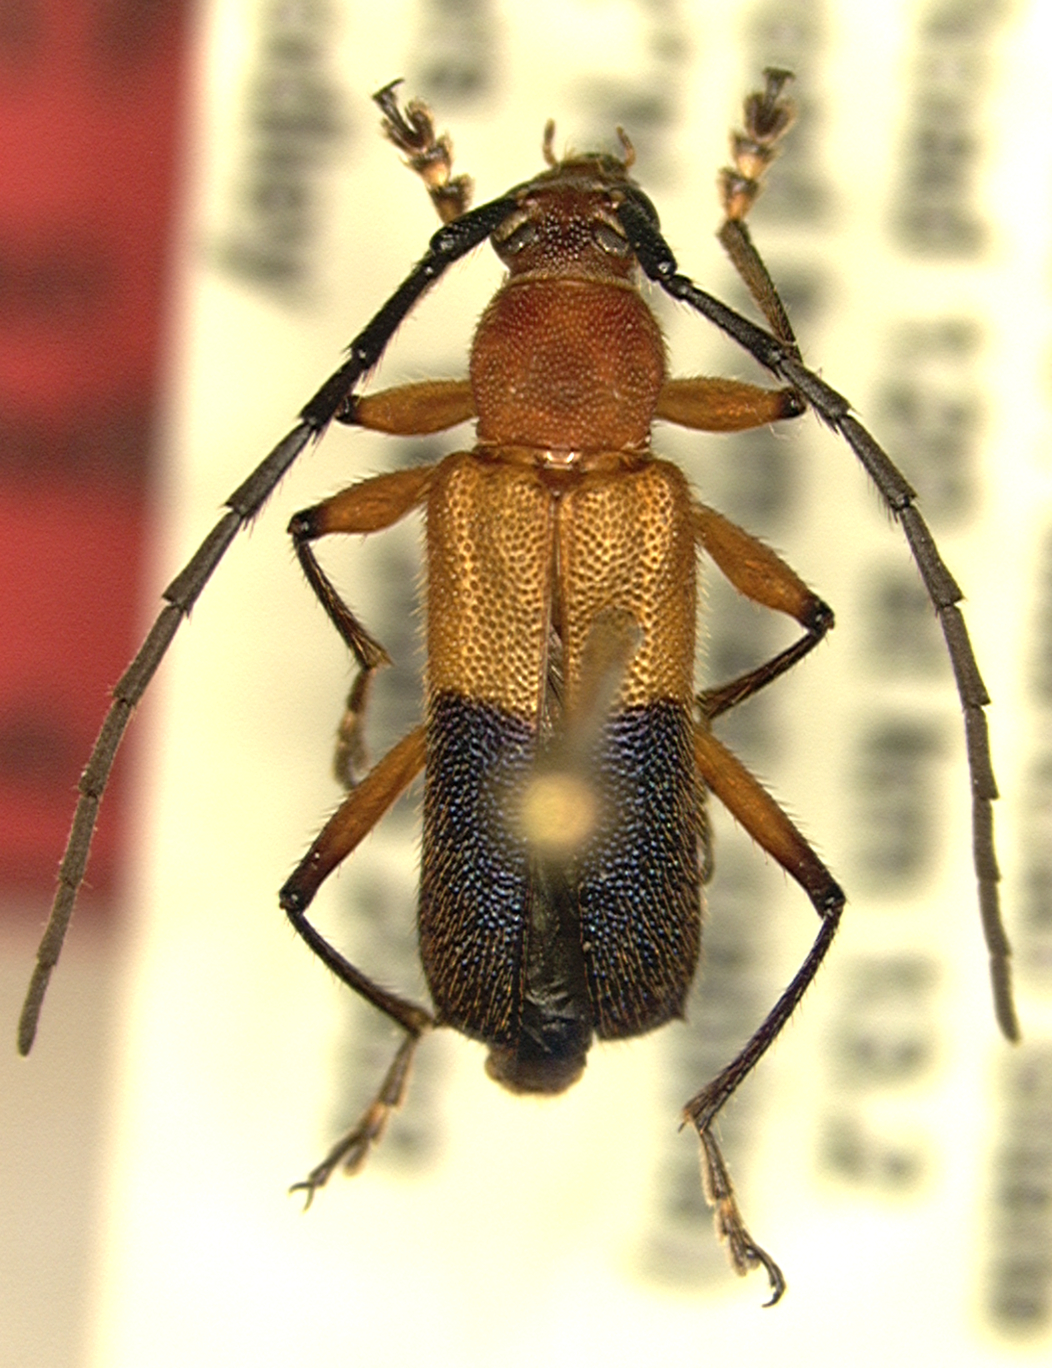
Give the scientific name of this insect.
Pseudothonalmus woodleyi
